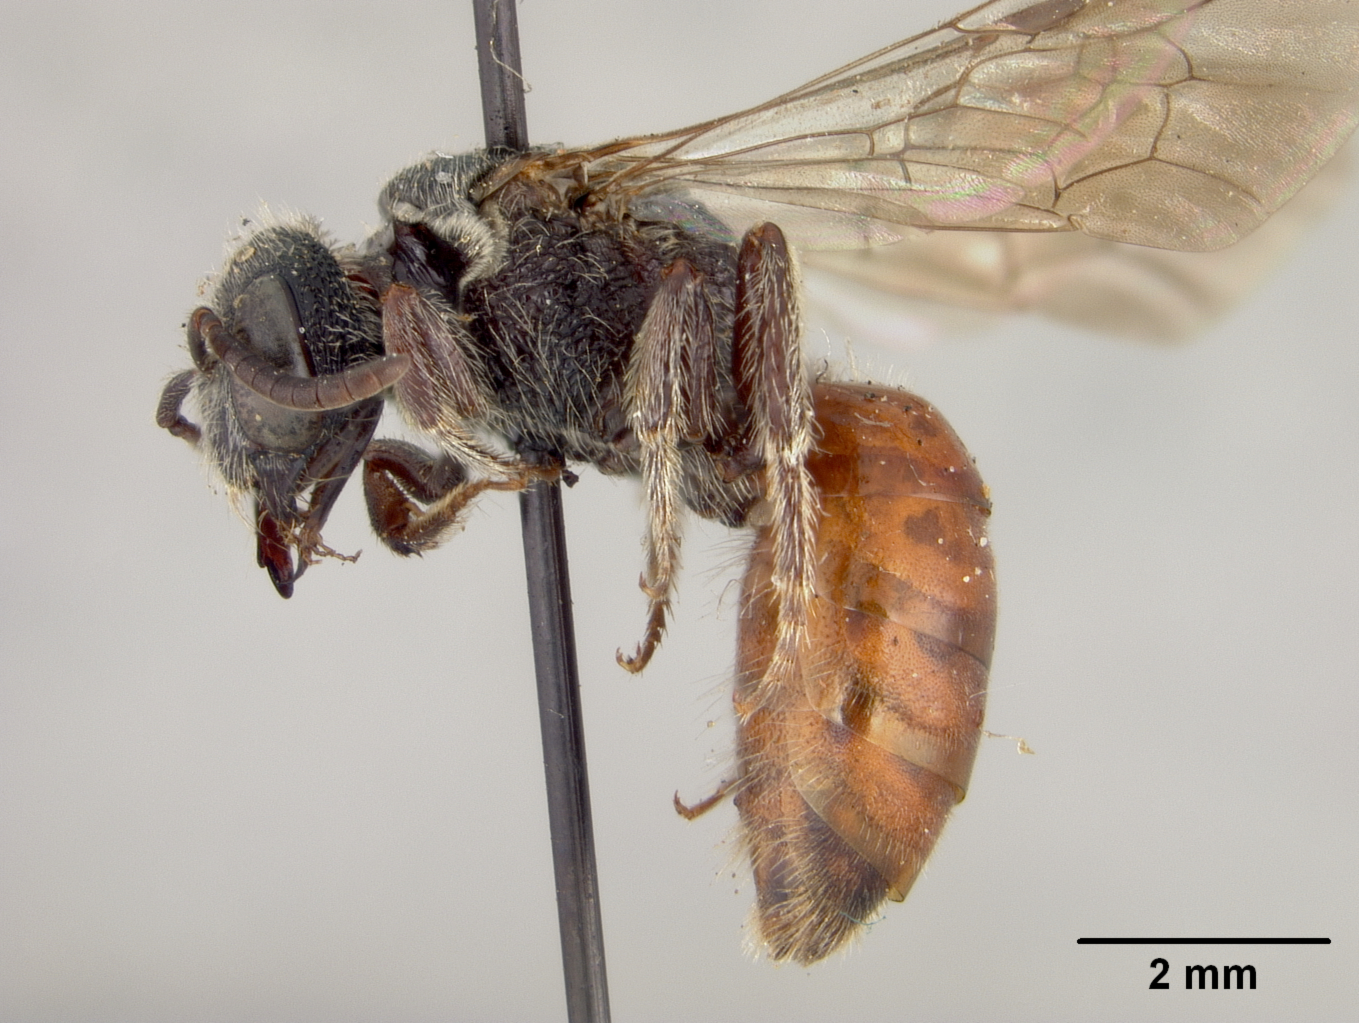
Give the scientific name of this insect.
Sphecodes macfarlandi
